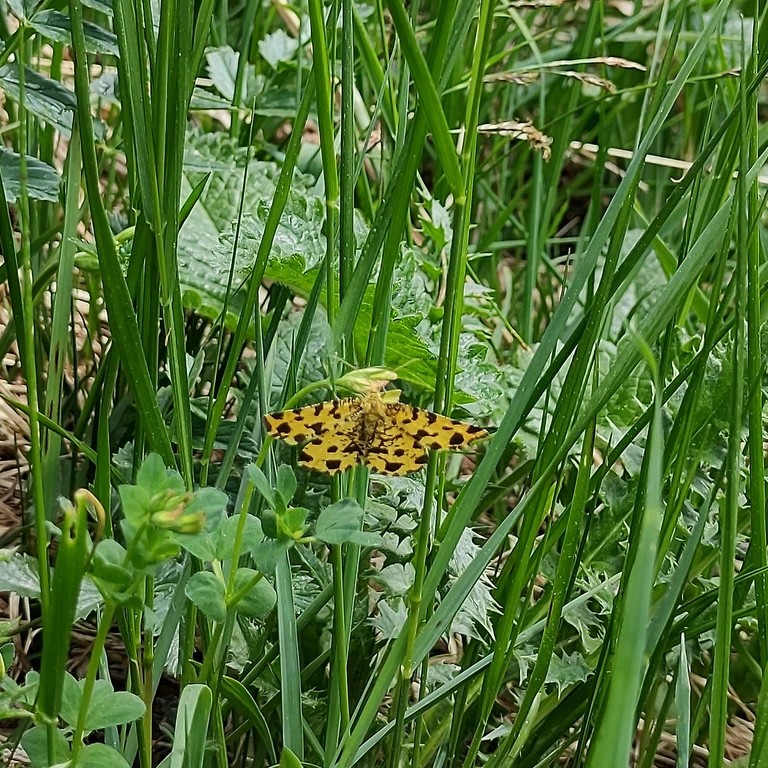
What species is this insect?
Pseudopanthera macularia
